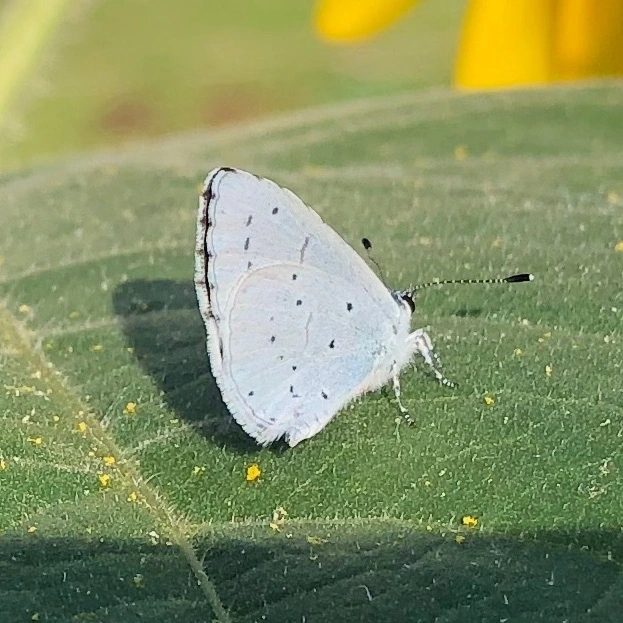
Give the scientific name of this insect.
Celastrina argiolus
